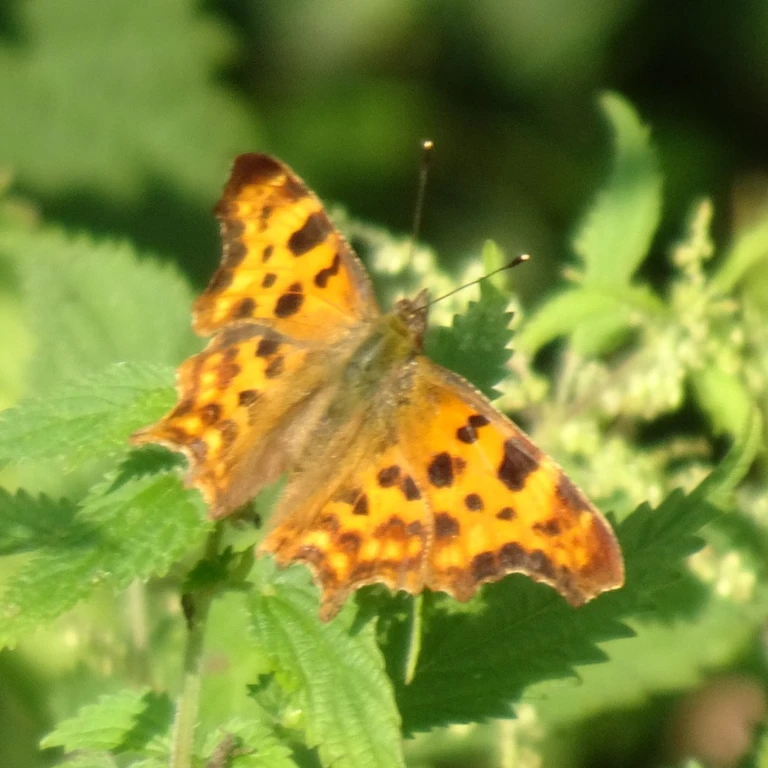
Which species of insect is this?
Polygonia c-album
